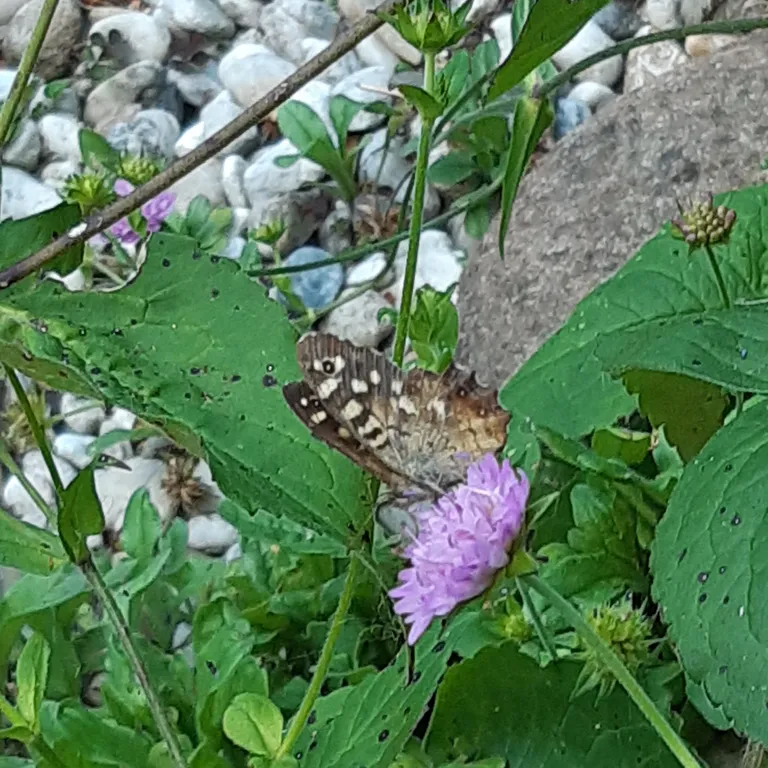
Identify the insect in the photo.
Pararge aegeria
